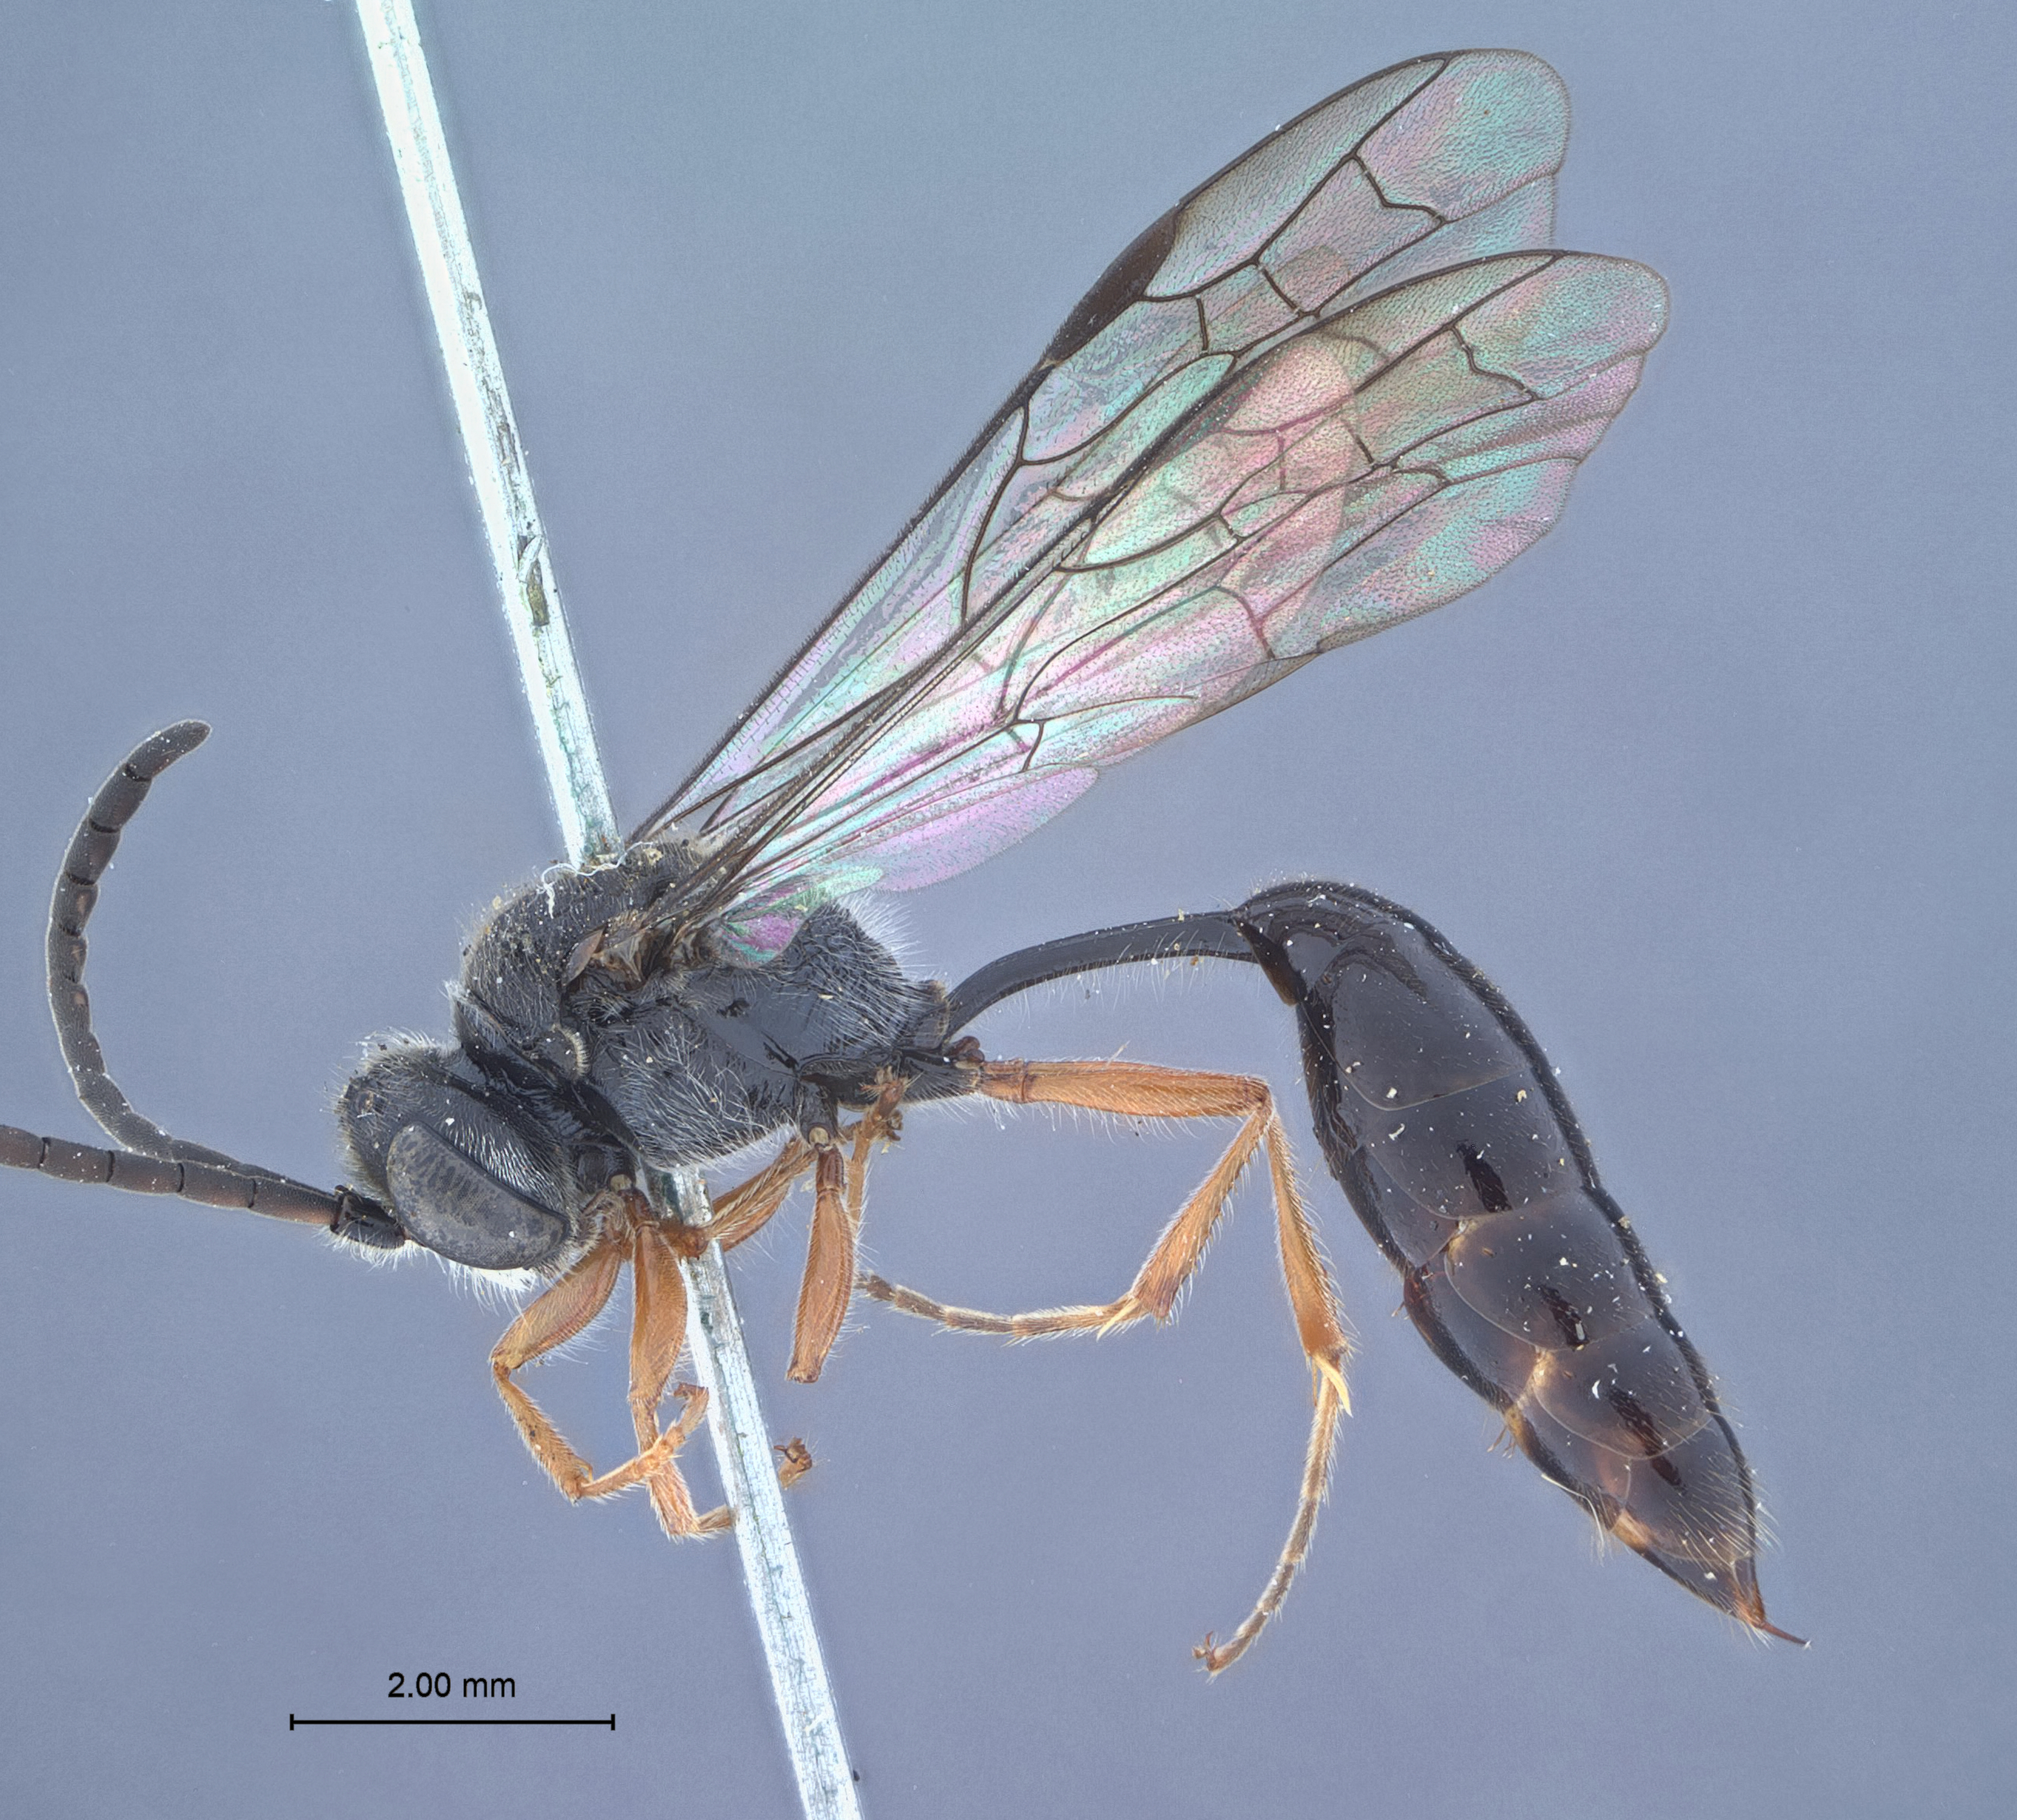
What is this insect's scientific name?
Mimesa bakeri
